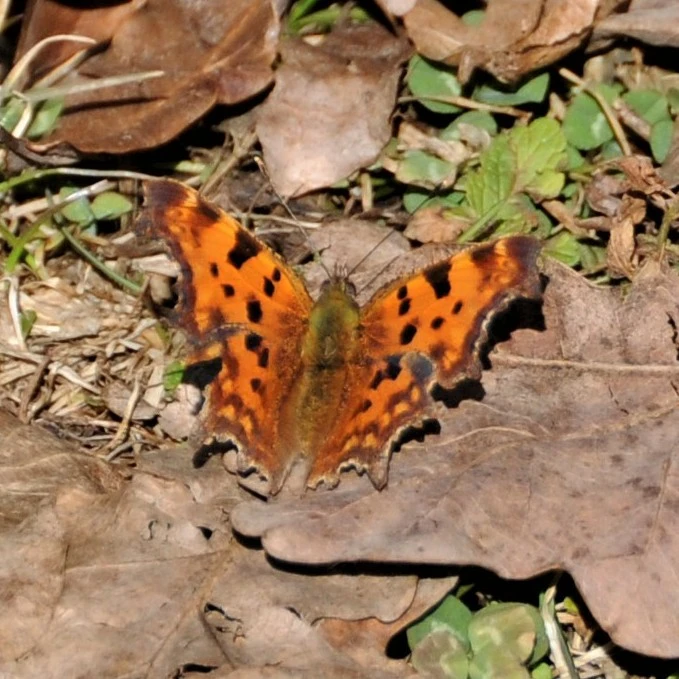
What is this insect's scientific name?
Polygonia c-album
